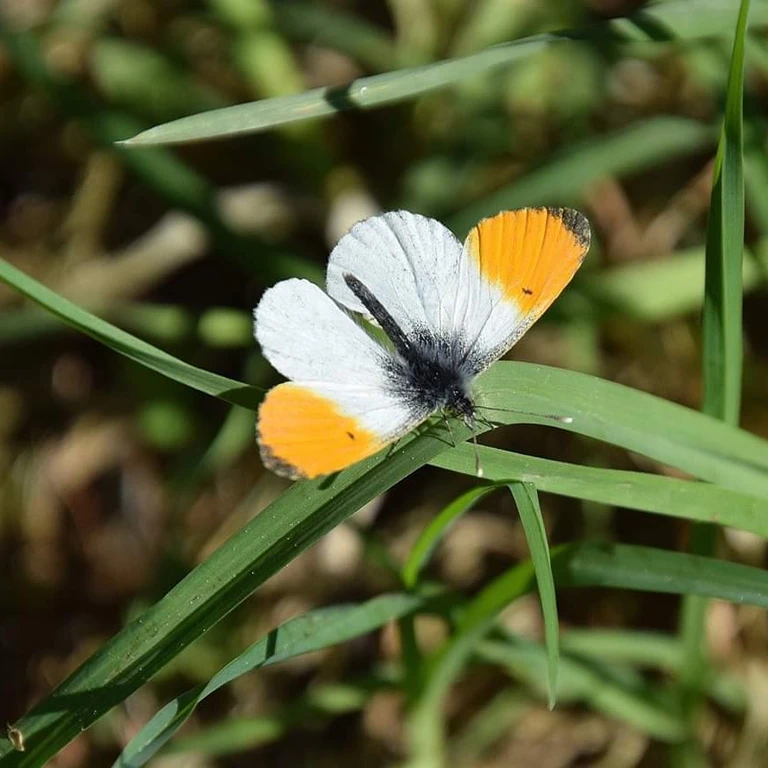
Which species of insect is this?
Anthocharis cardamines
